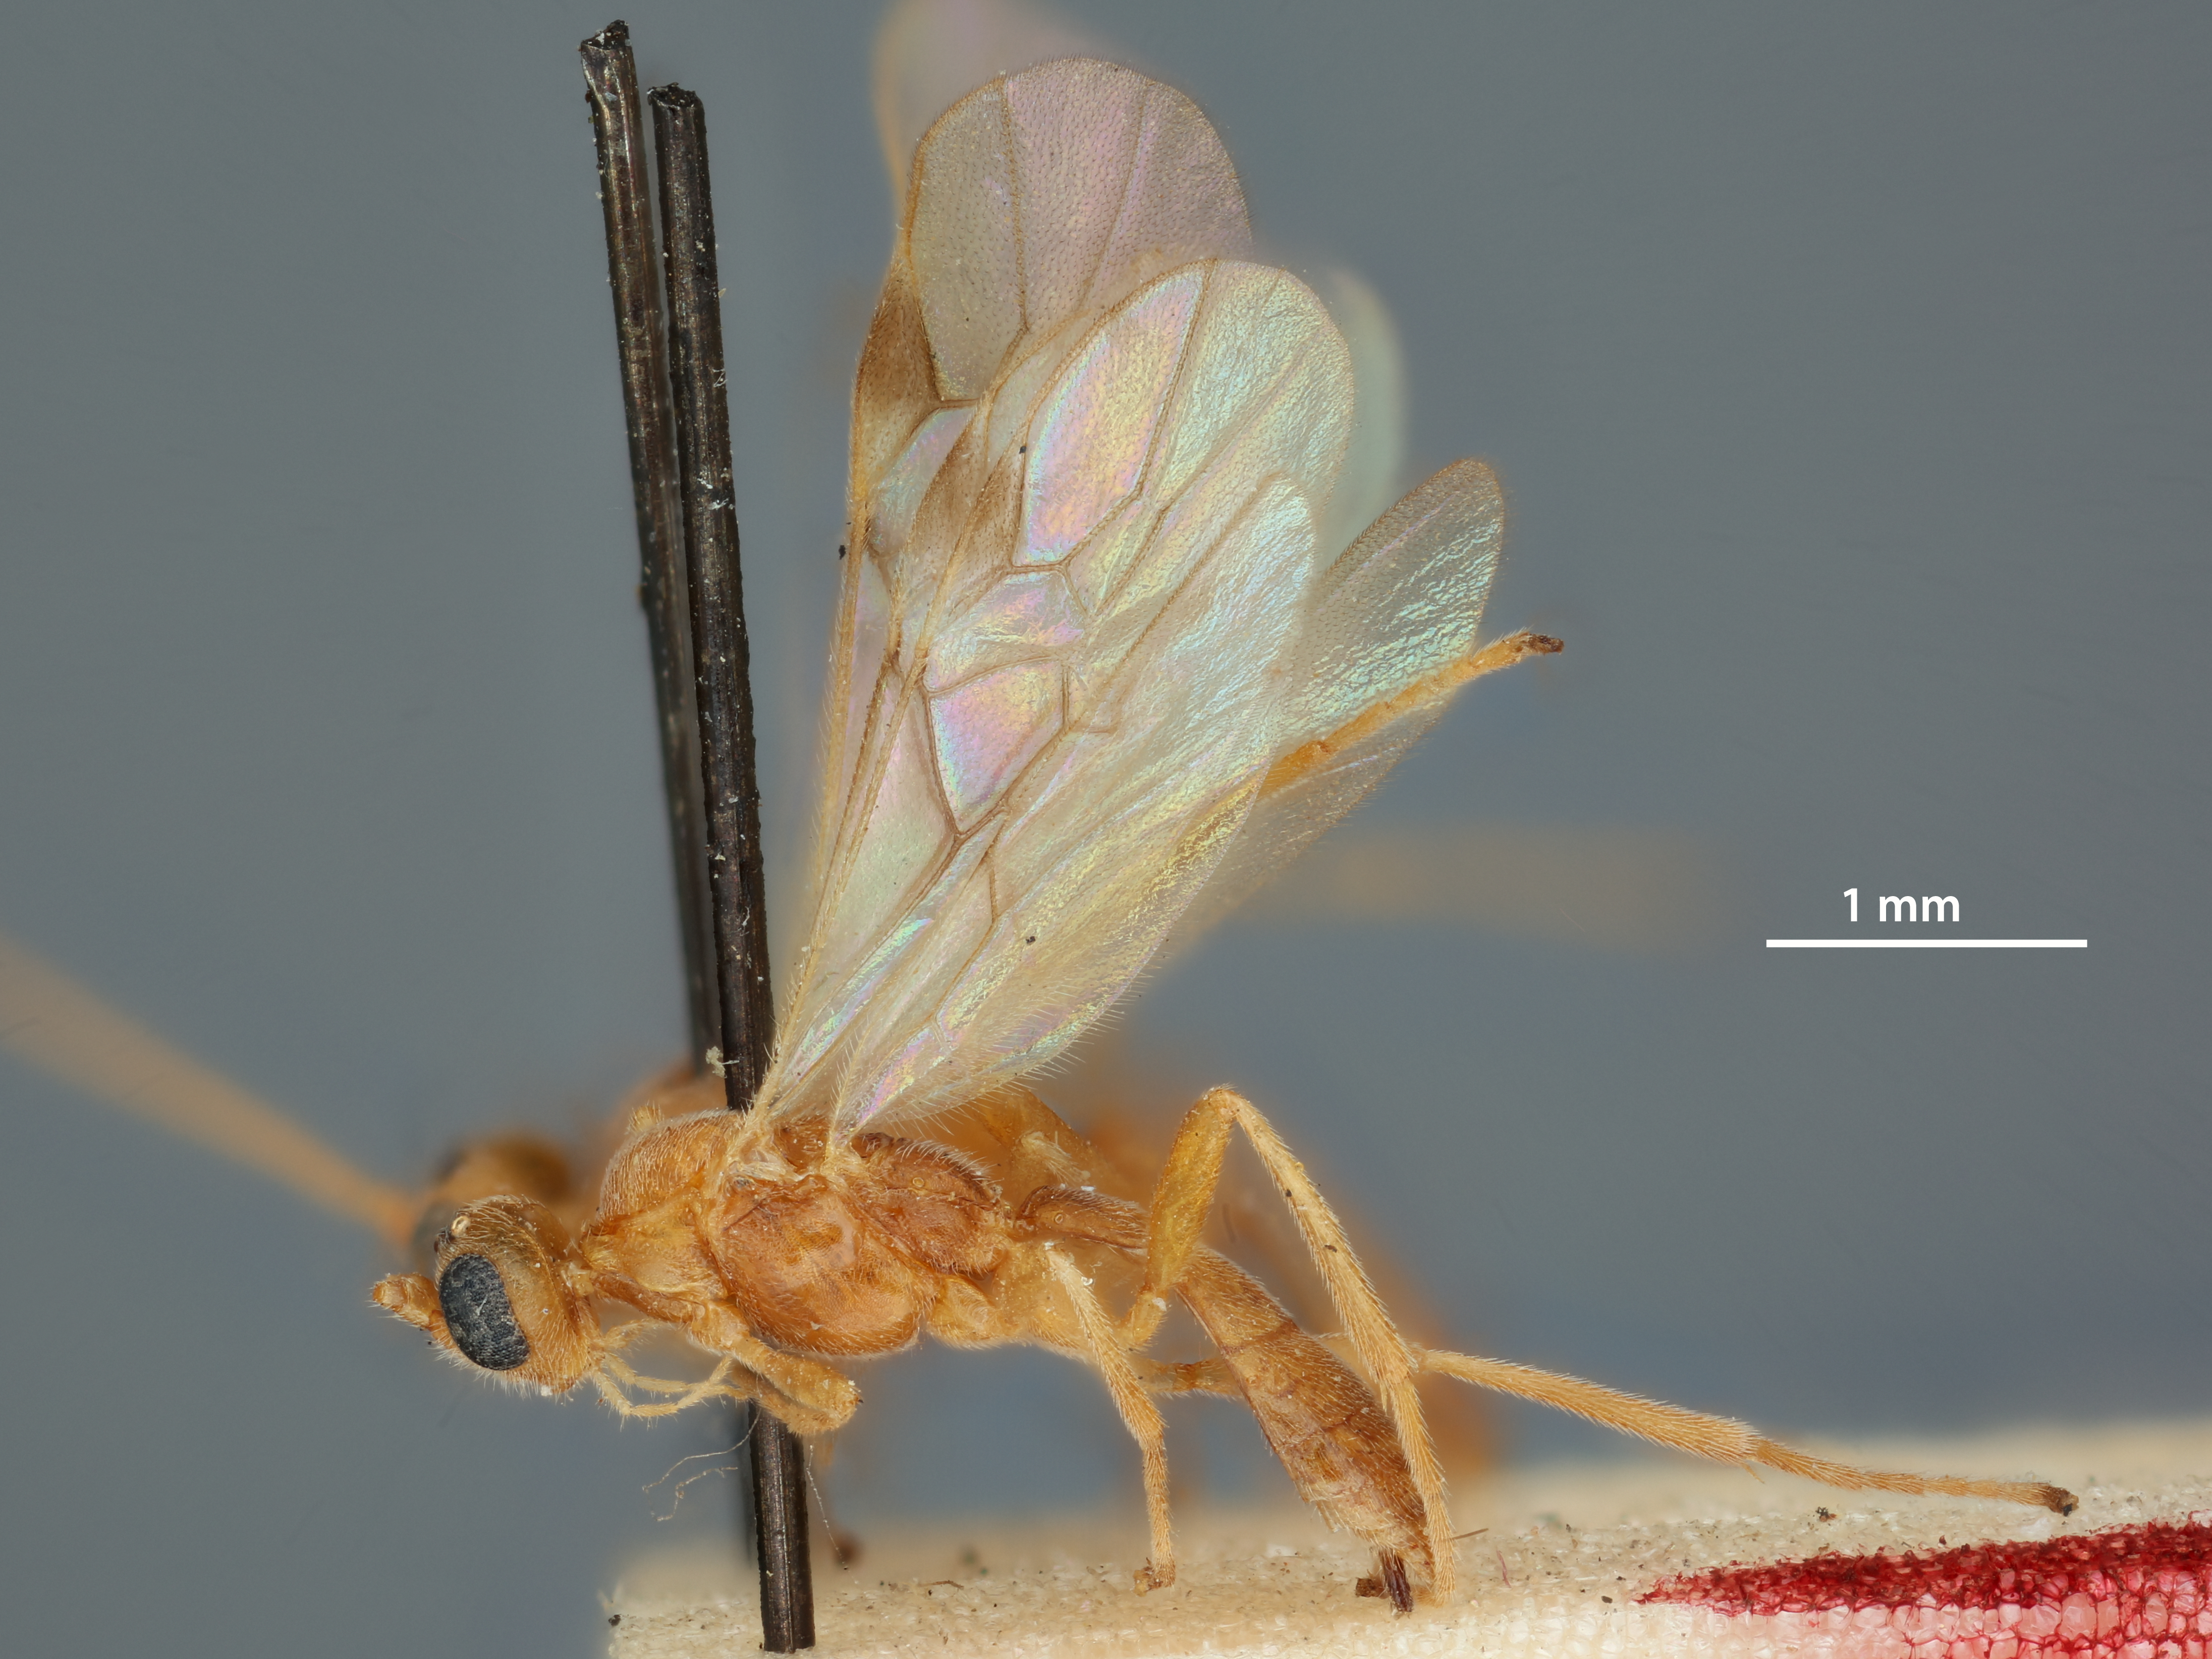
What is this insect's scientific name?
Rogas cerurae
